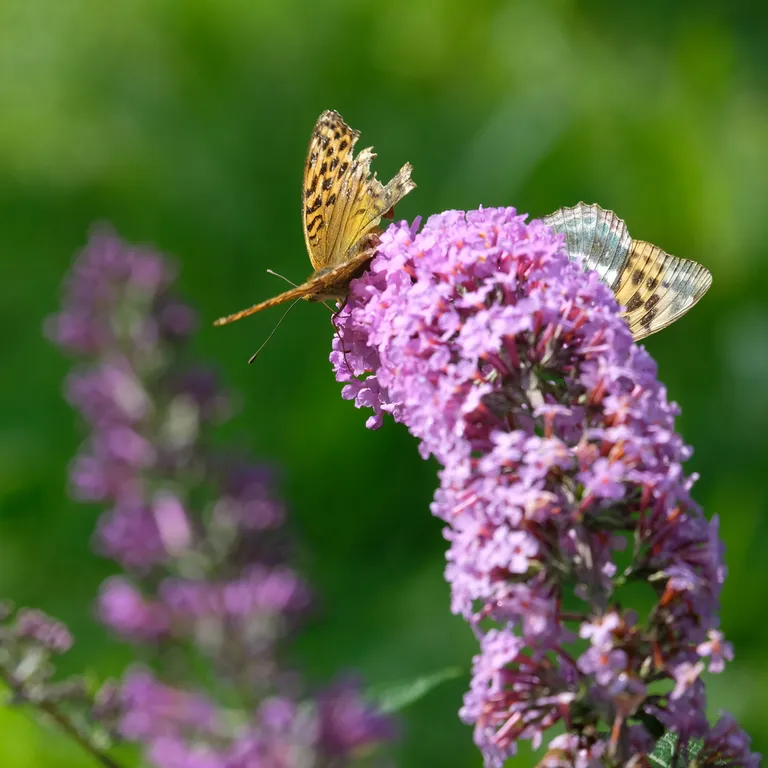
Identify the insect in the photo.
Argynnis paphia
